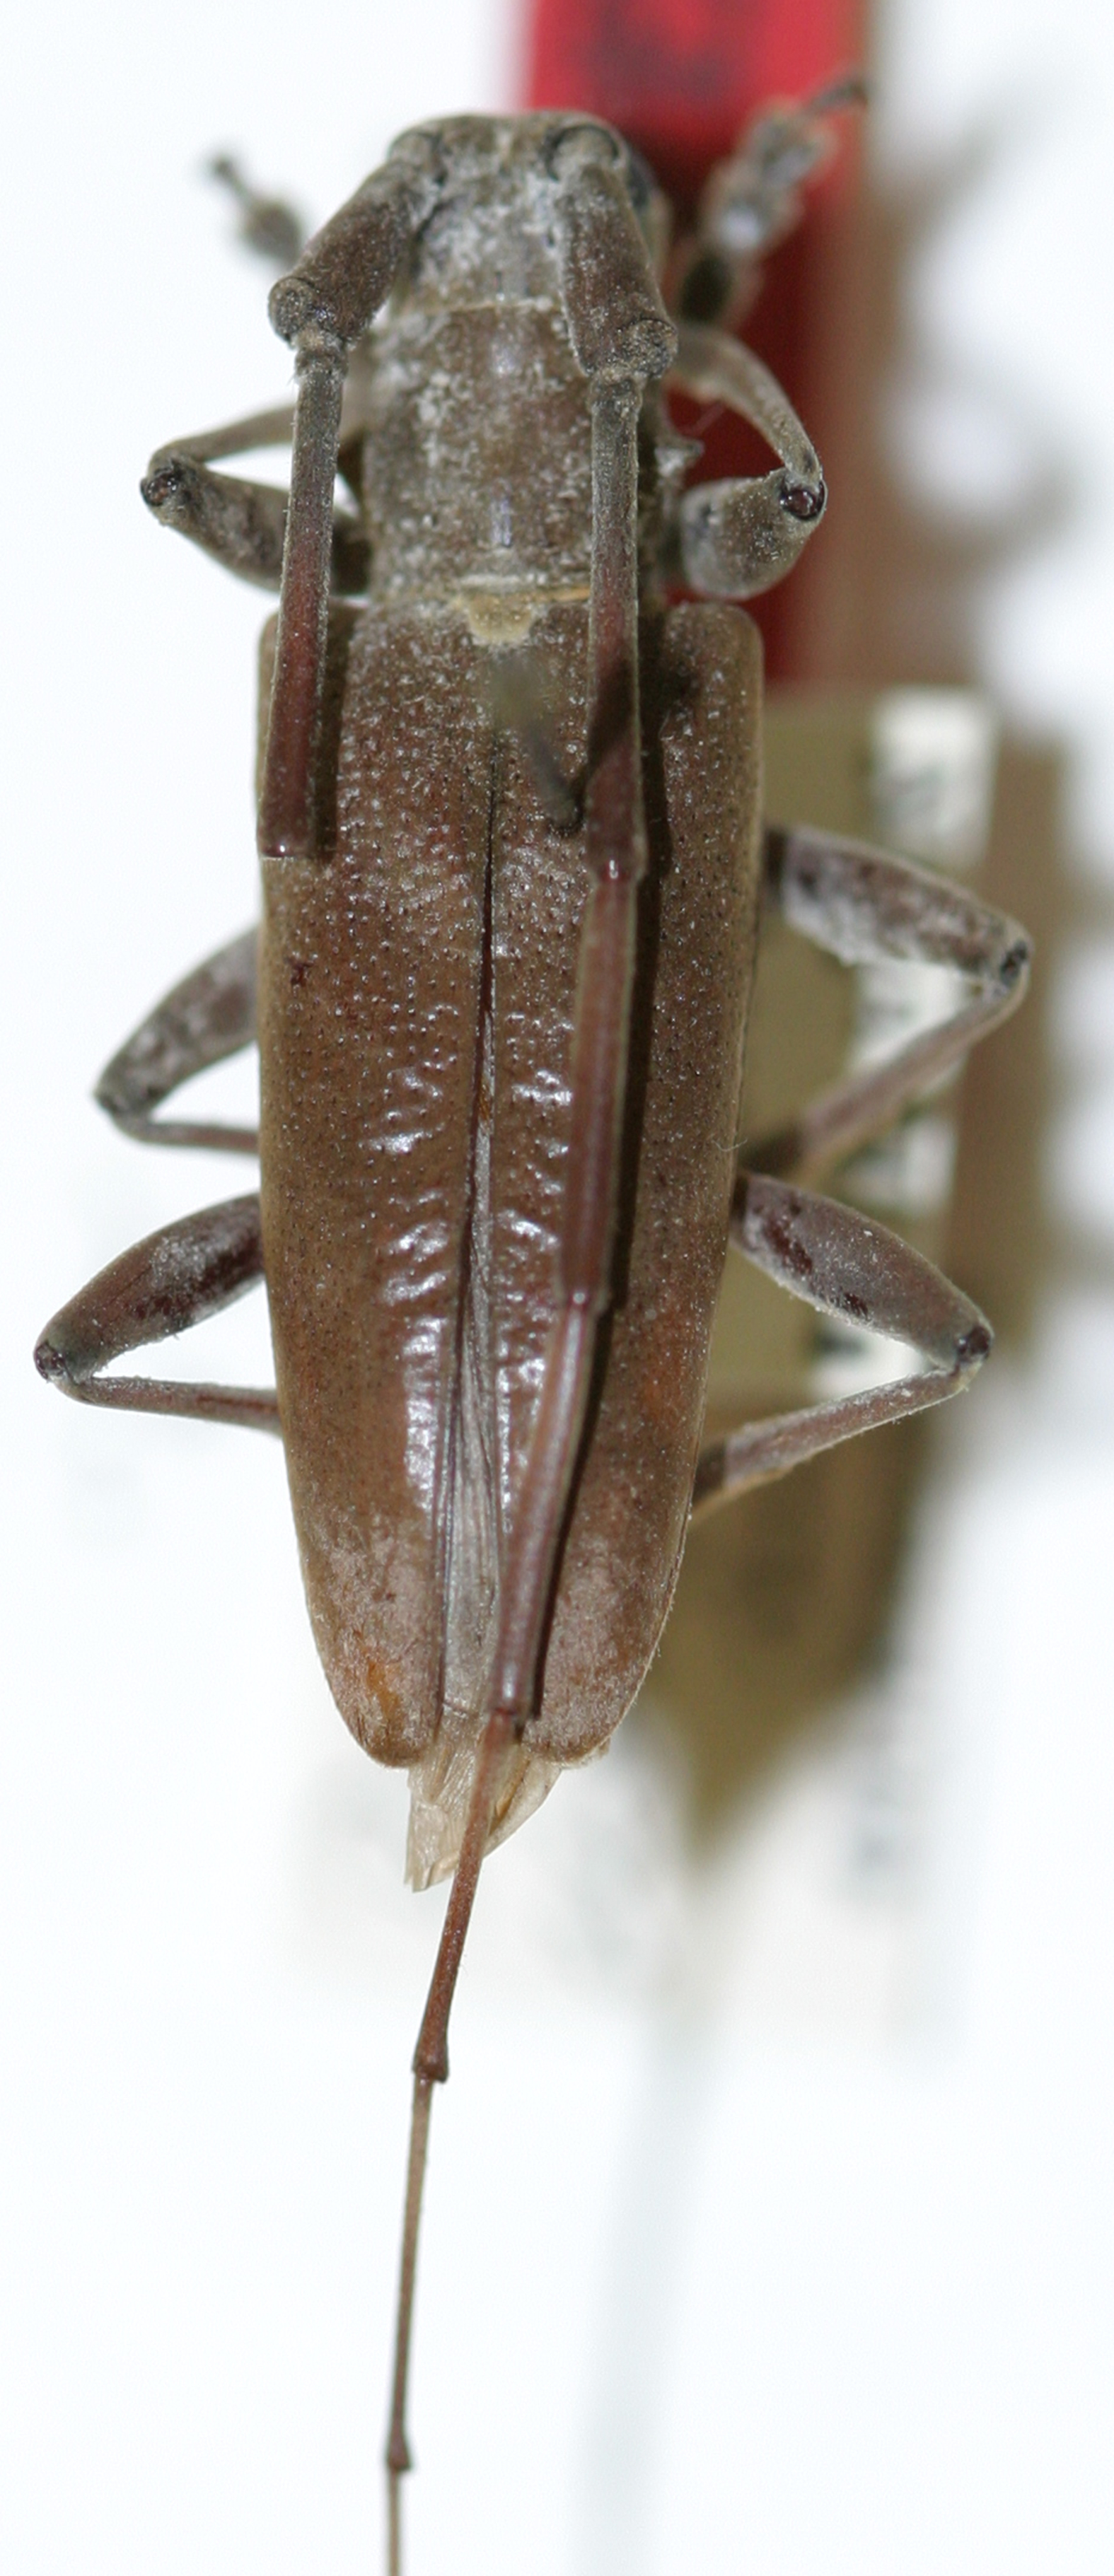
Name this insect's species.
Dihammus elongatus (also Acalolepta elongata)
